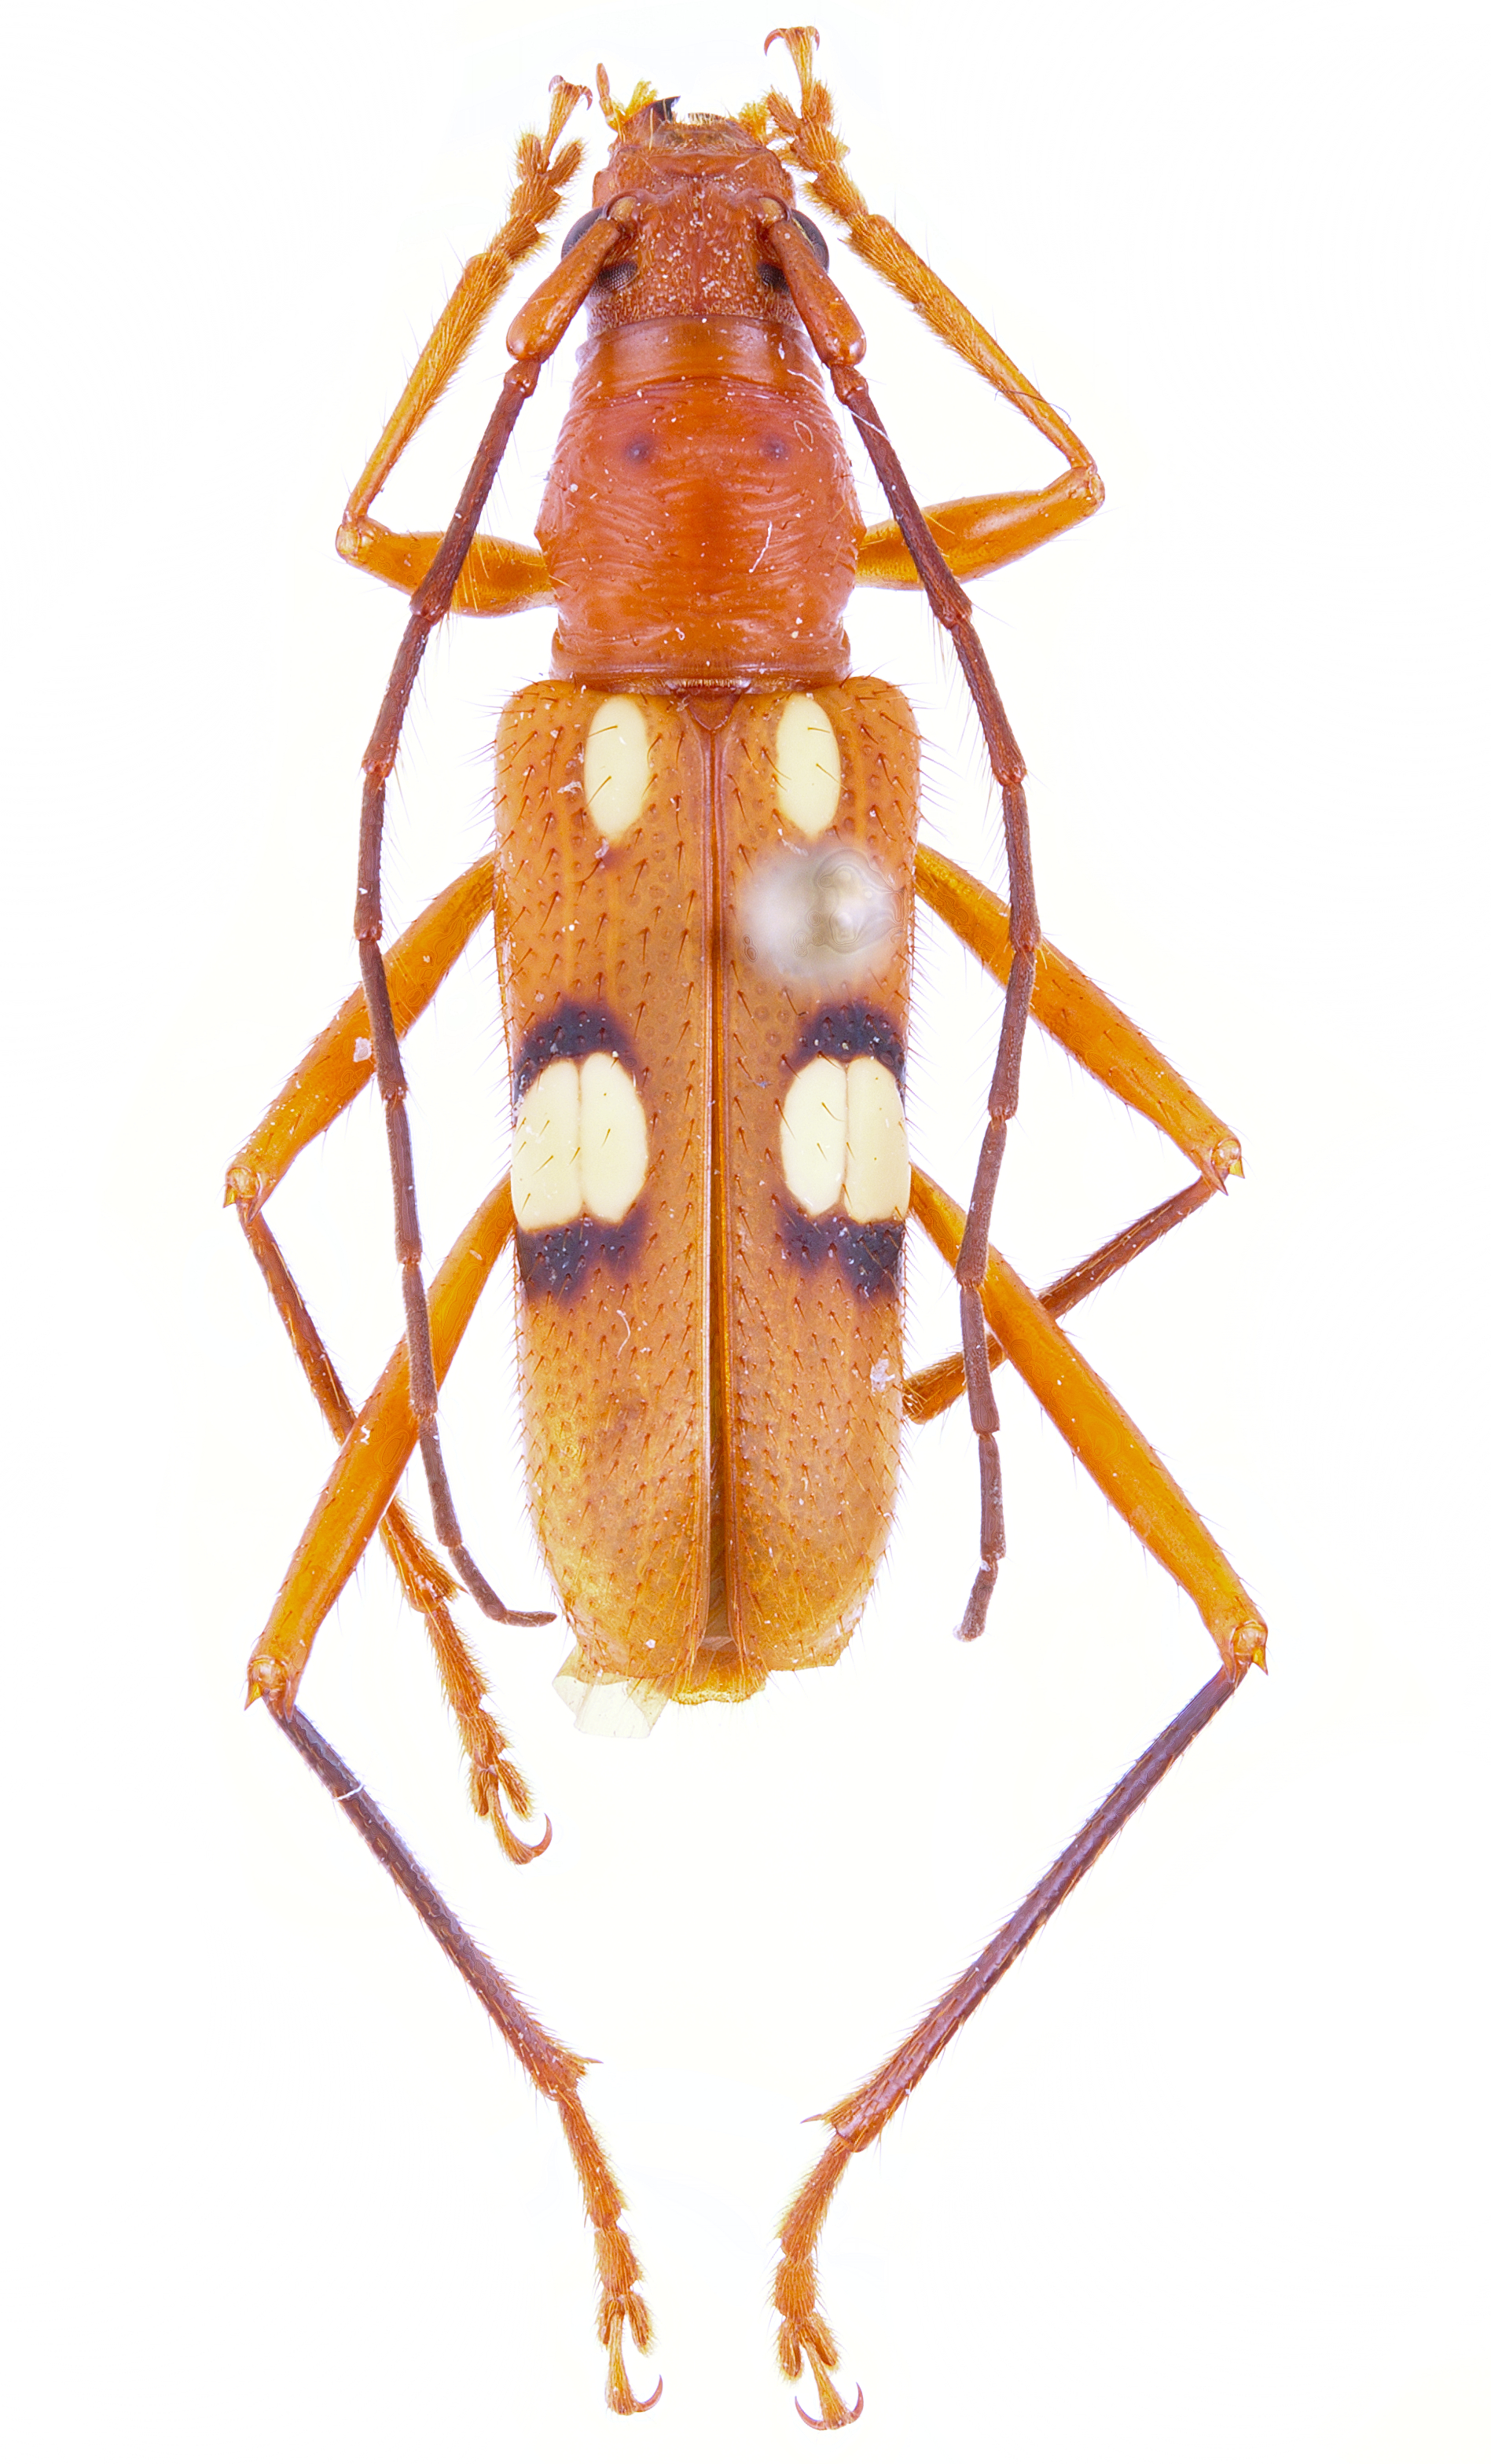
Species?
Pronuba incognita
